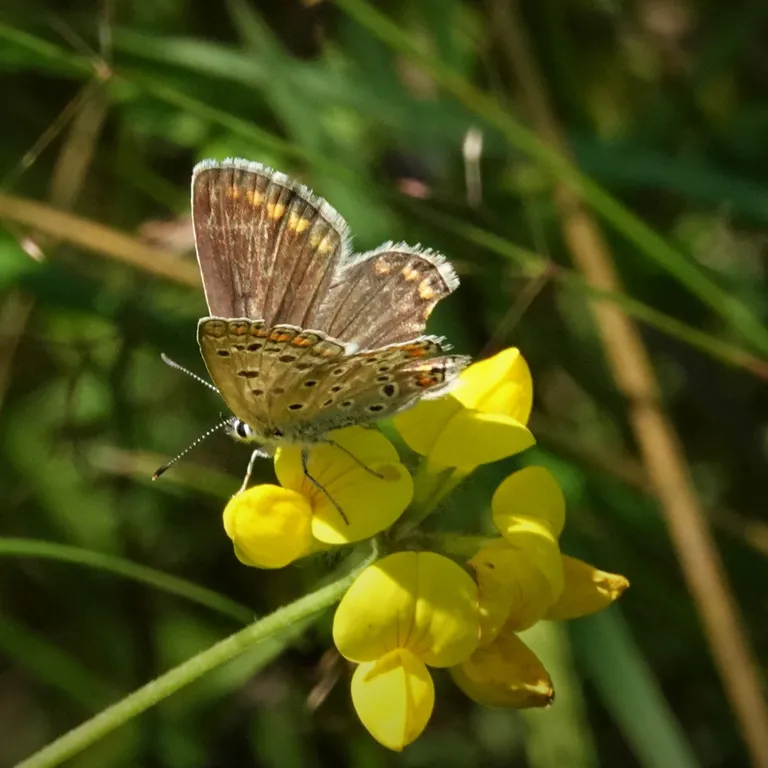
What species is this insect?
Polyommatus icarus
